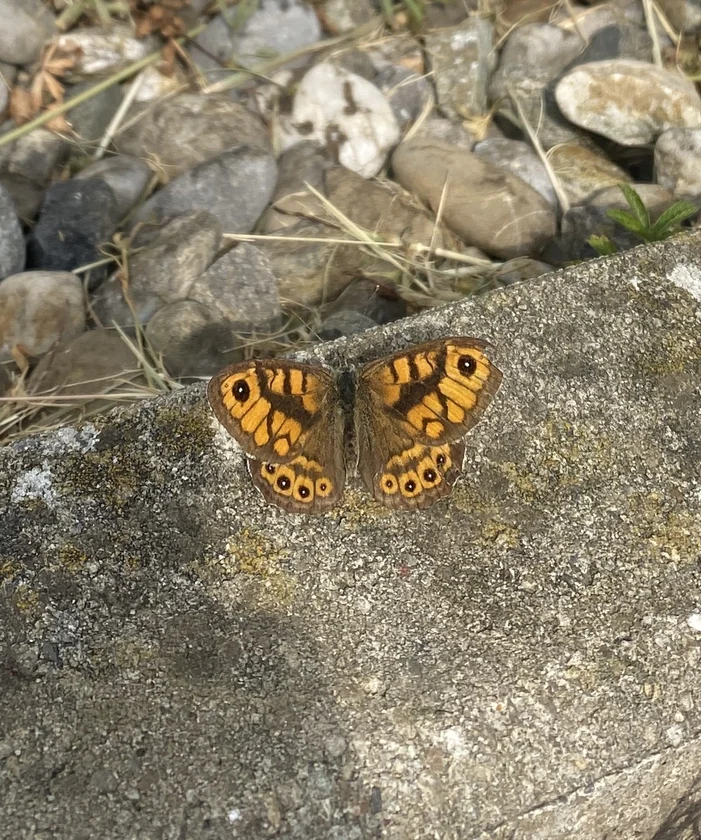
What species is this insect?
Lasiommata megera (also Pararge megera)
